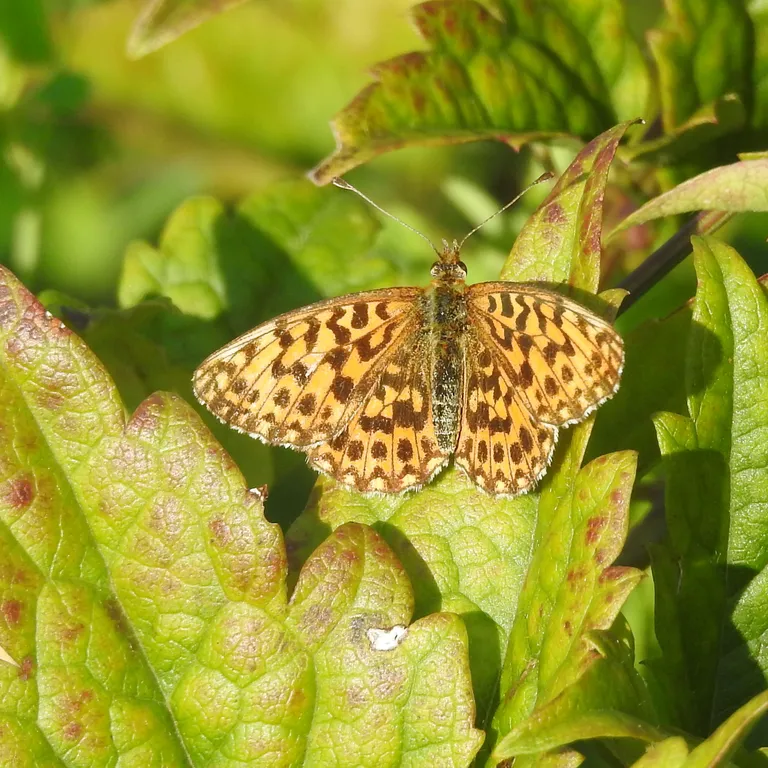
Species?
Boloria dia
